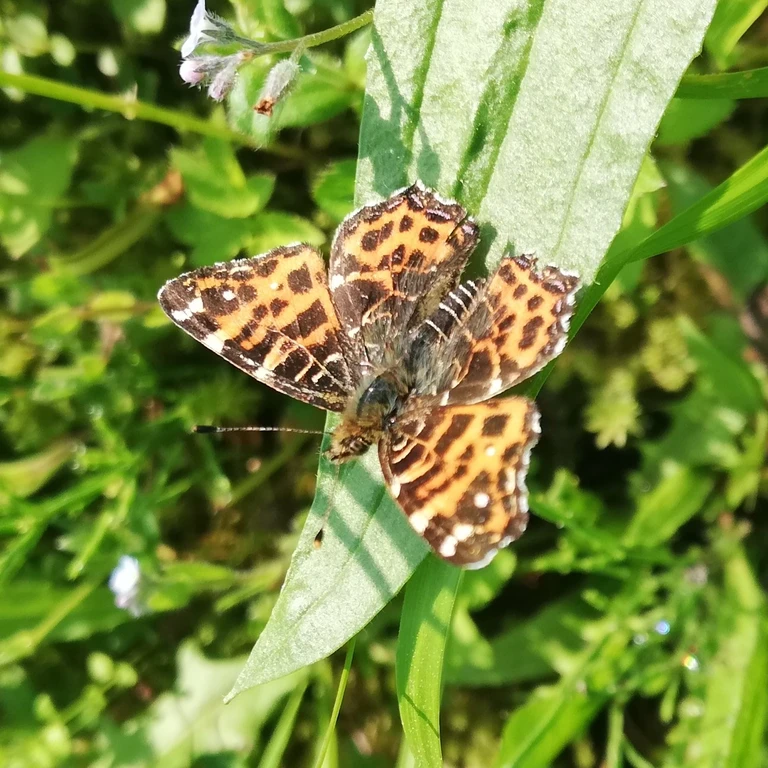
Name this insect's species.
Araschnia levana
